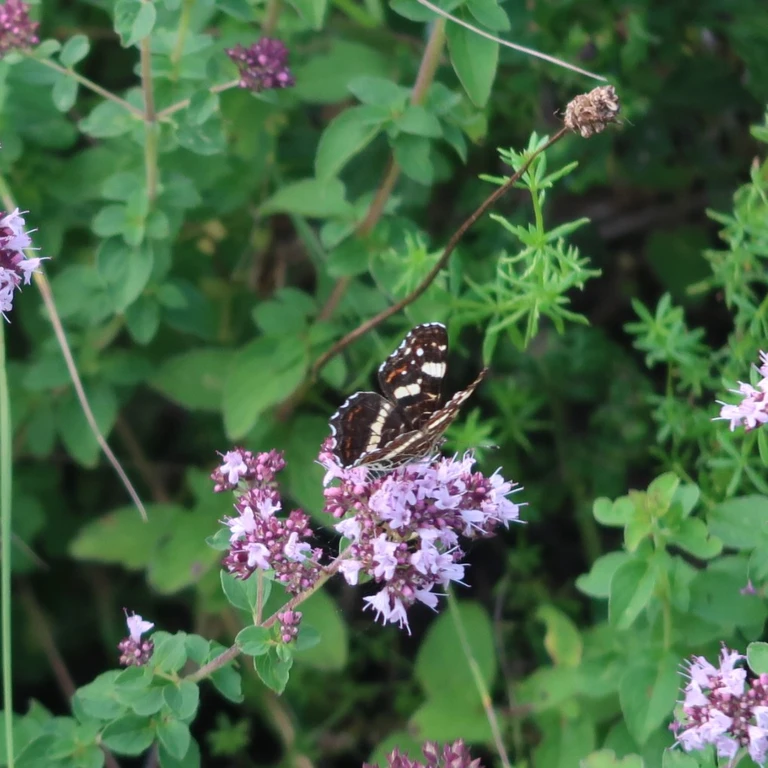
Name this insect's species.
Araschnia levana
